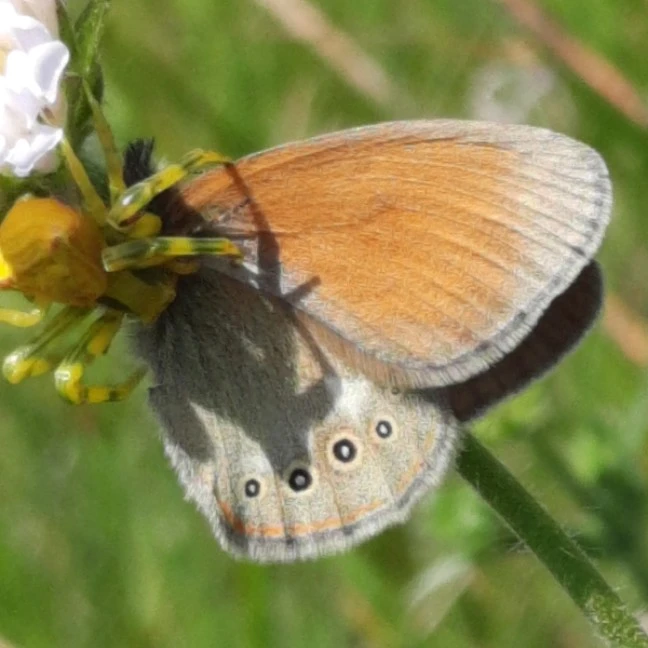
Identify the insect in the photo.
Coenonympha glycerion (also Coenonympha iphis)
